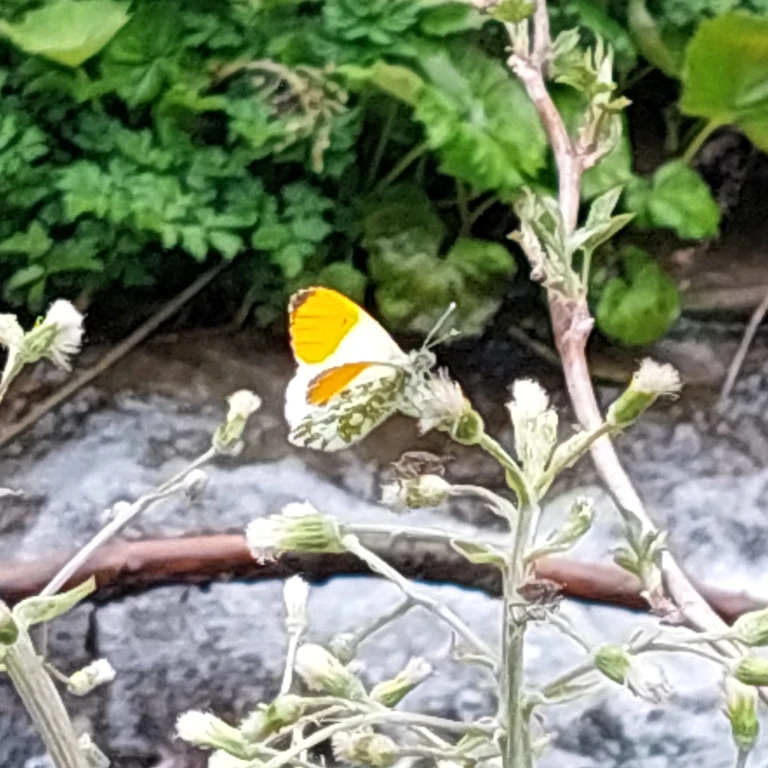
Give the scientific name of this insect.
Anthocharis cardamines
